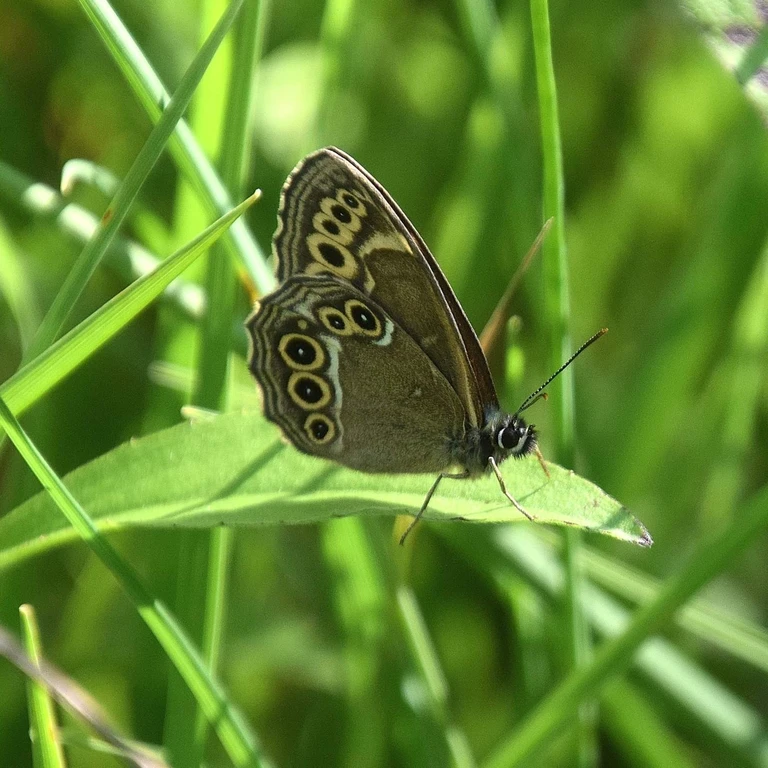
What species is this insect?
Lopinga achine (also Pararge achine)
